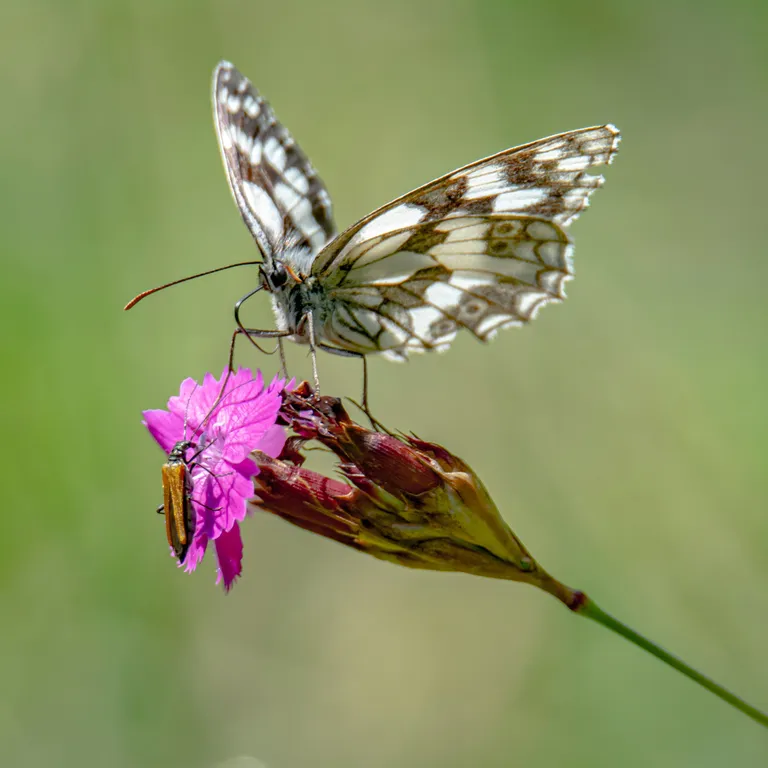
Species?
Melanargia galathea
